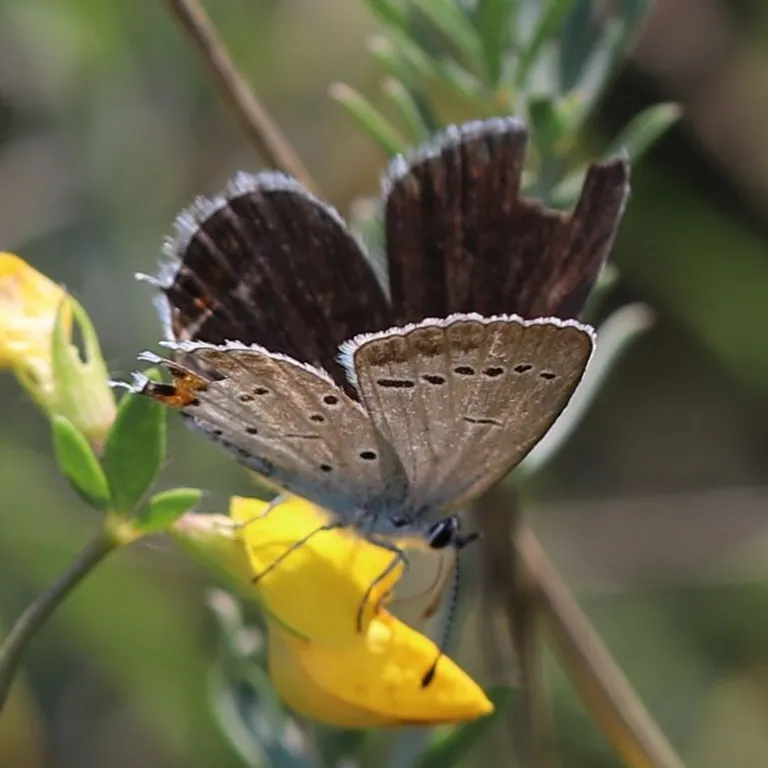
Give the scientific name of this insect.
Cupido argiades (also Elkalyce argiades)
